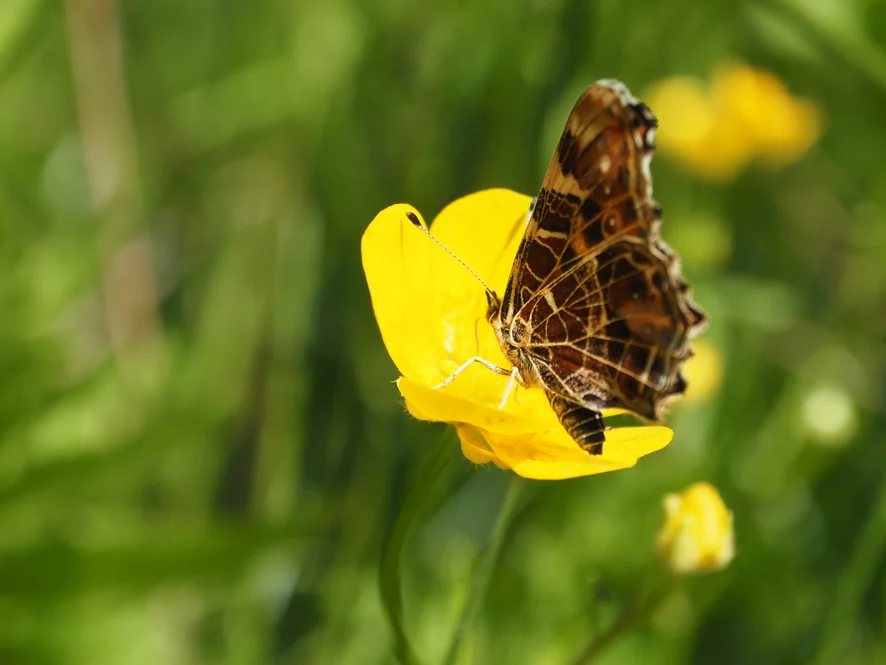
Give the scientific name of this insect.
Araschnia levana
